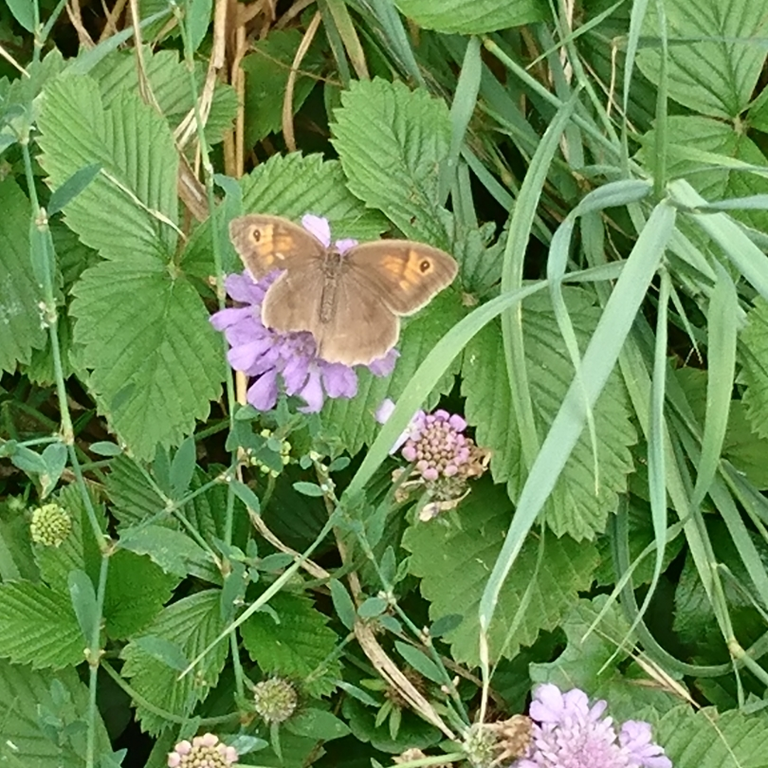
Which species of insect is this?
Maniola jurtina
